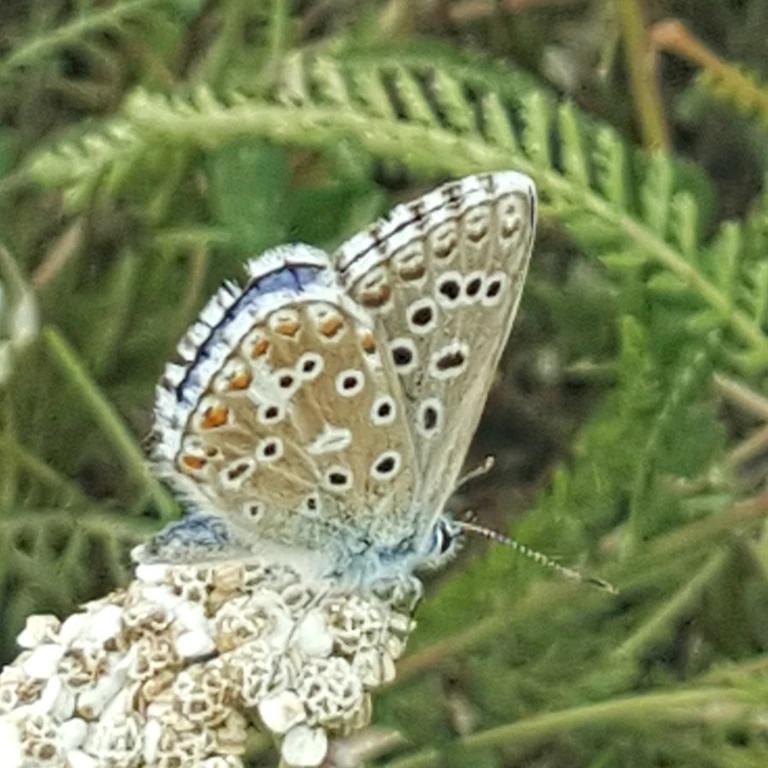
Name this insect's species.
Lysandra bellargus
